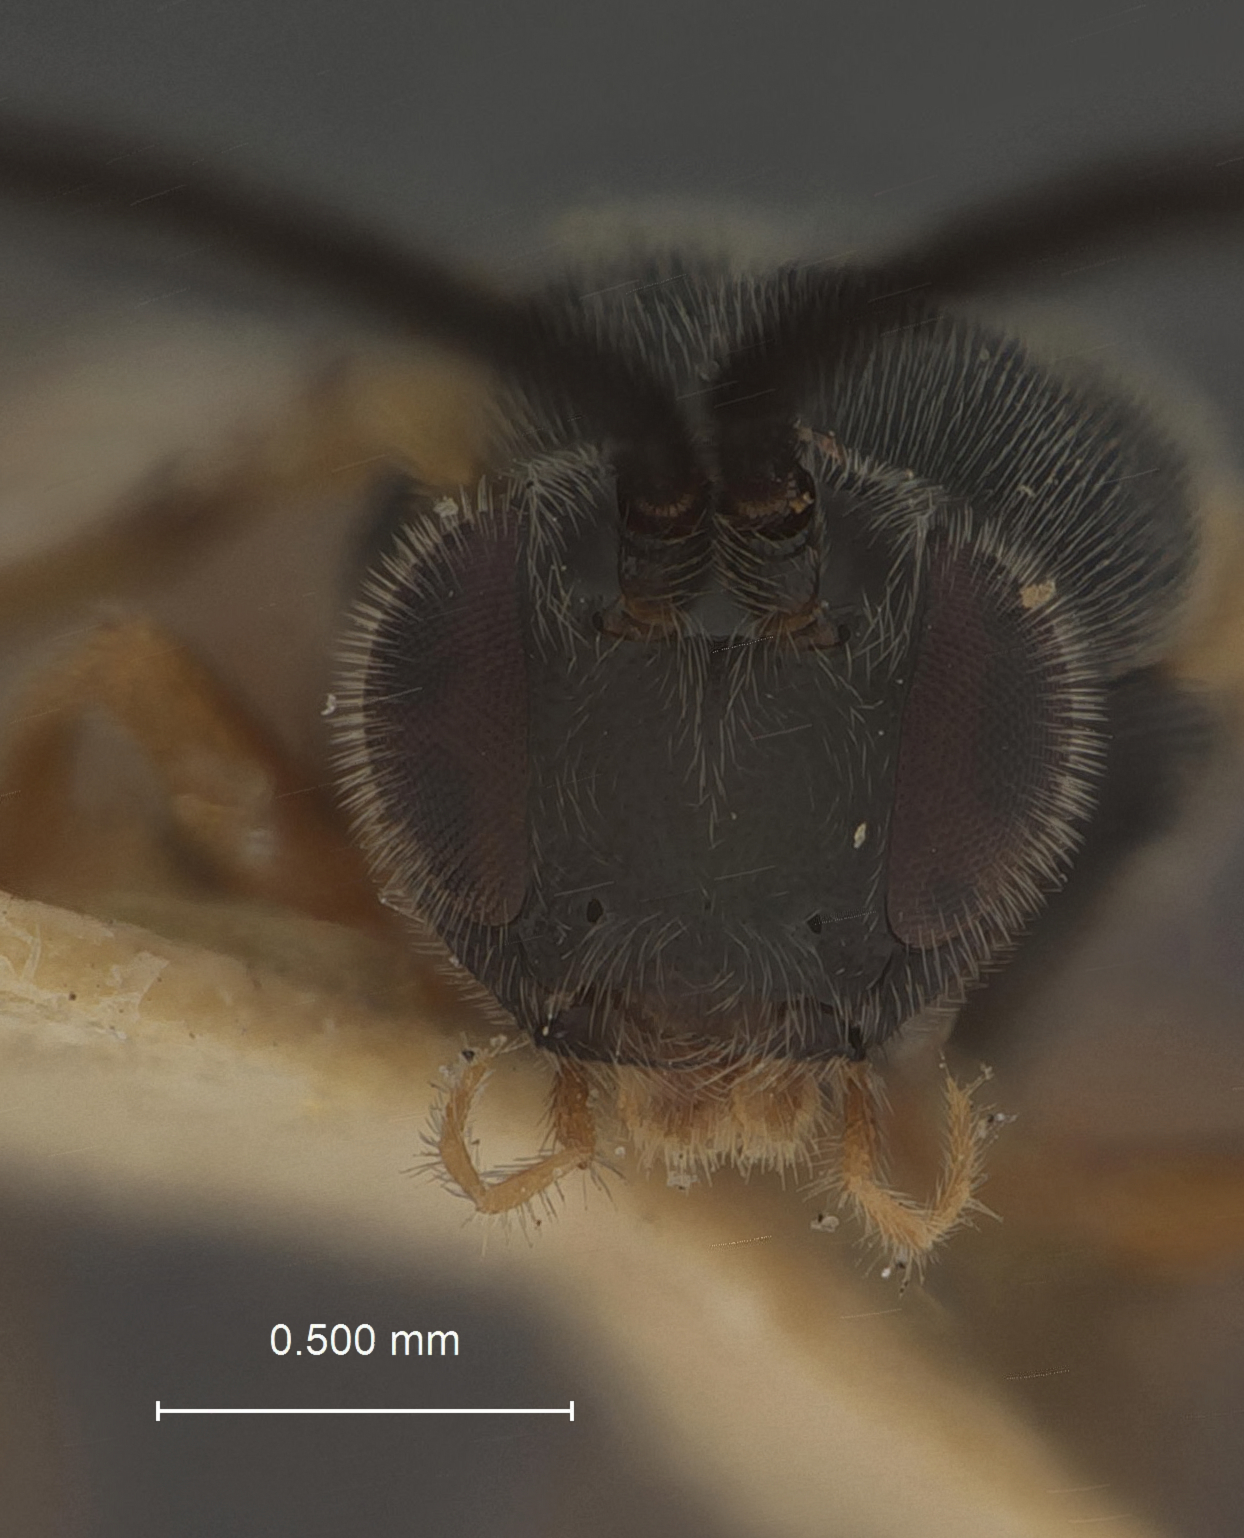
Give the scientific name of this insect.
Apanteles insignis
